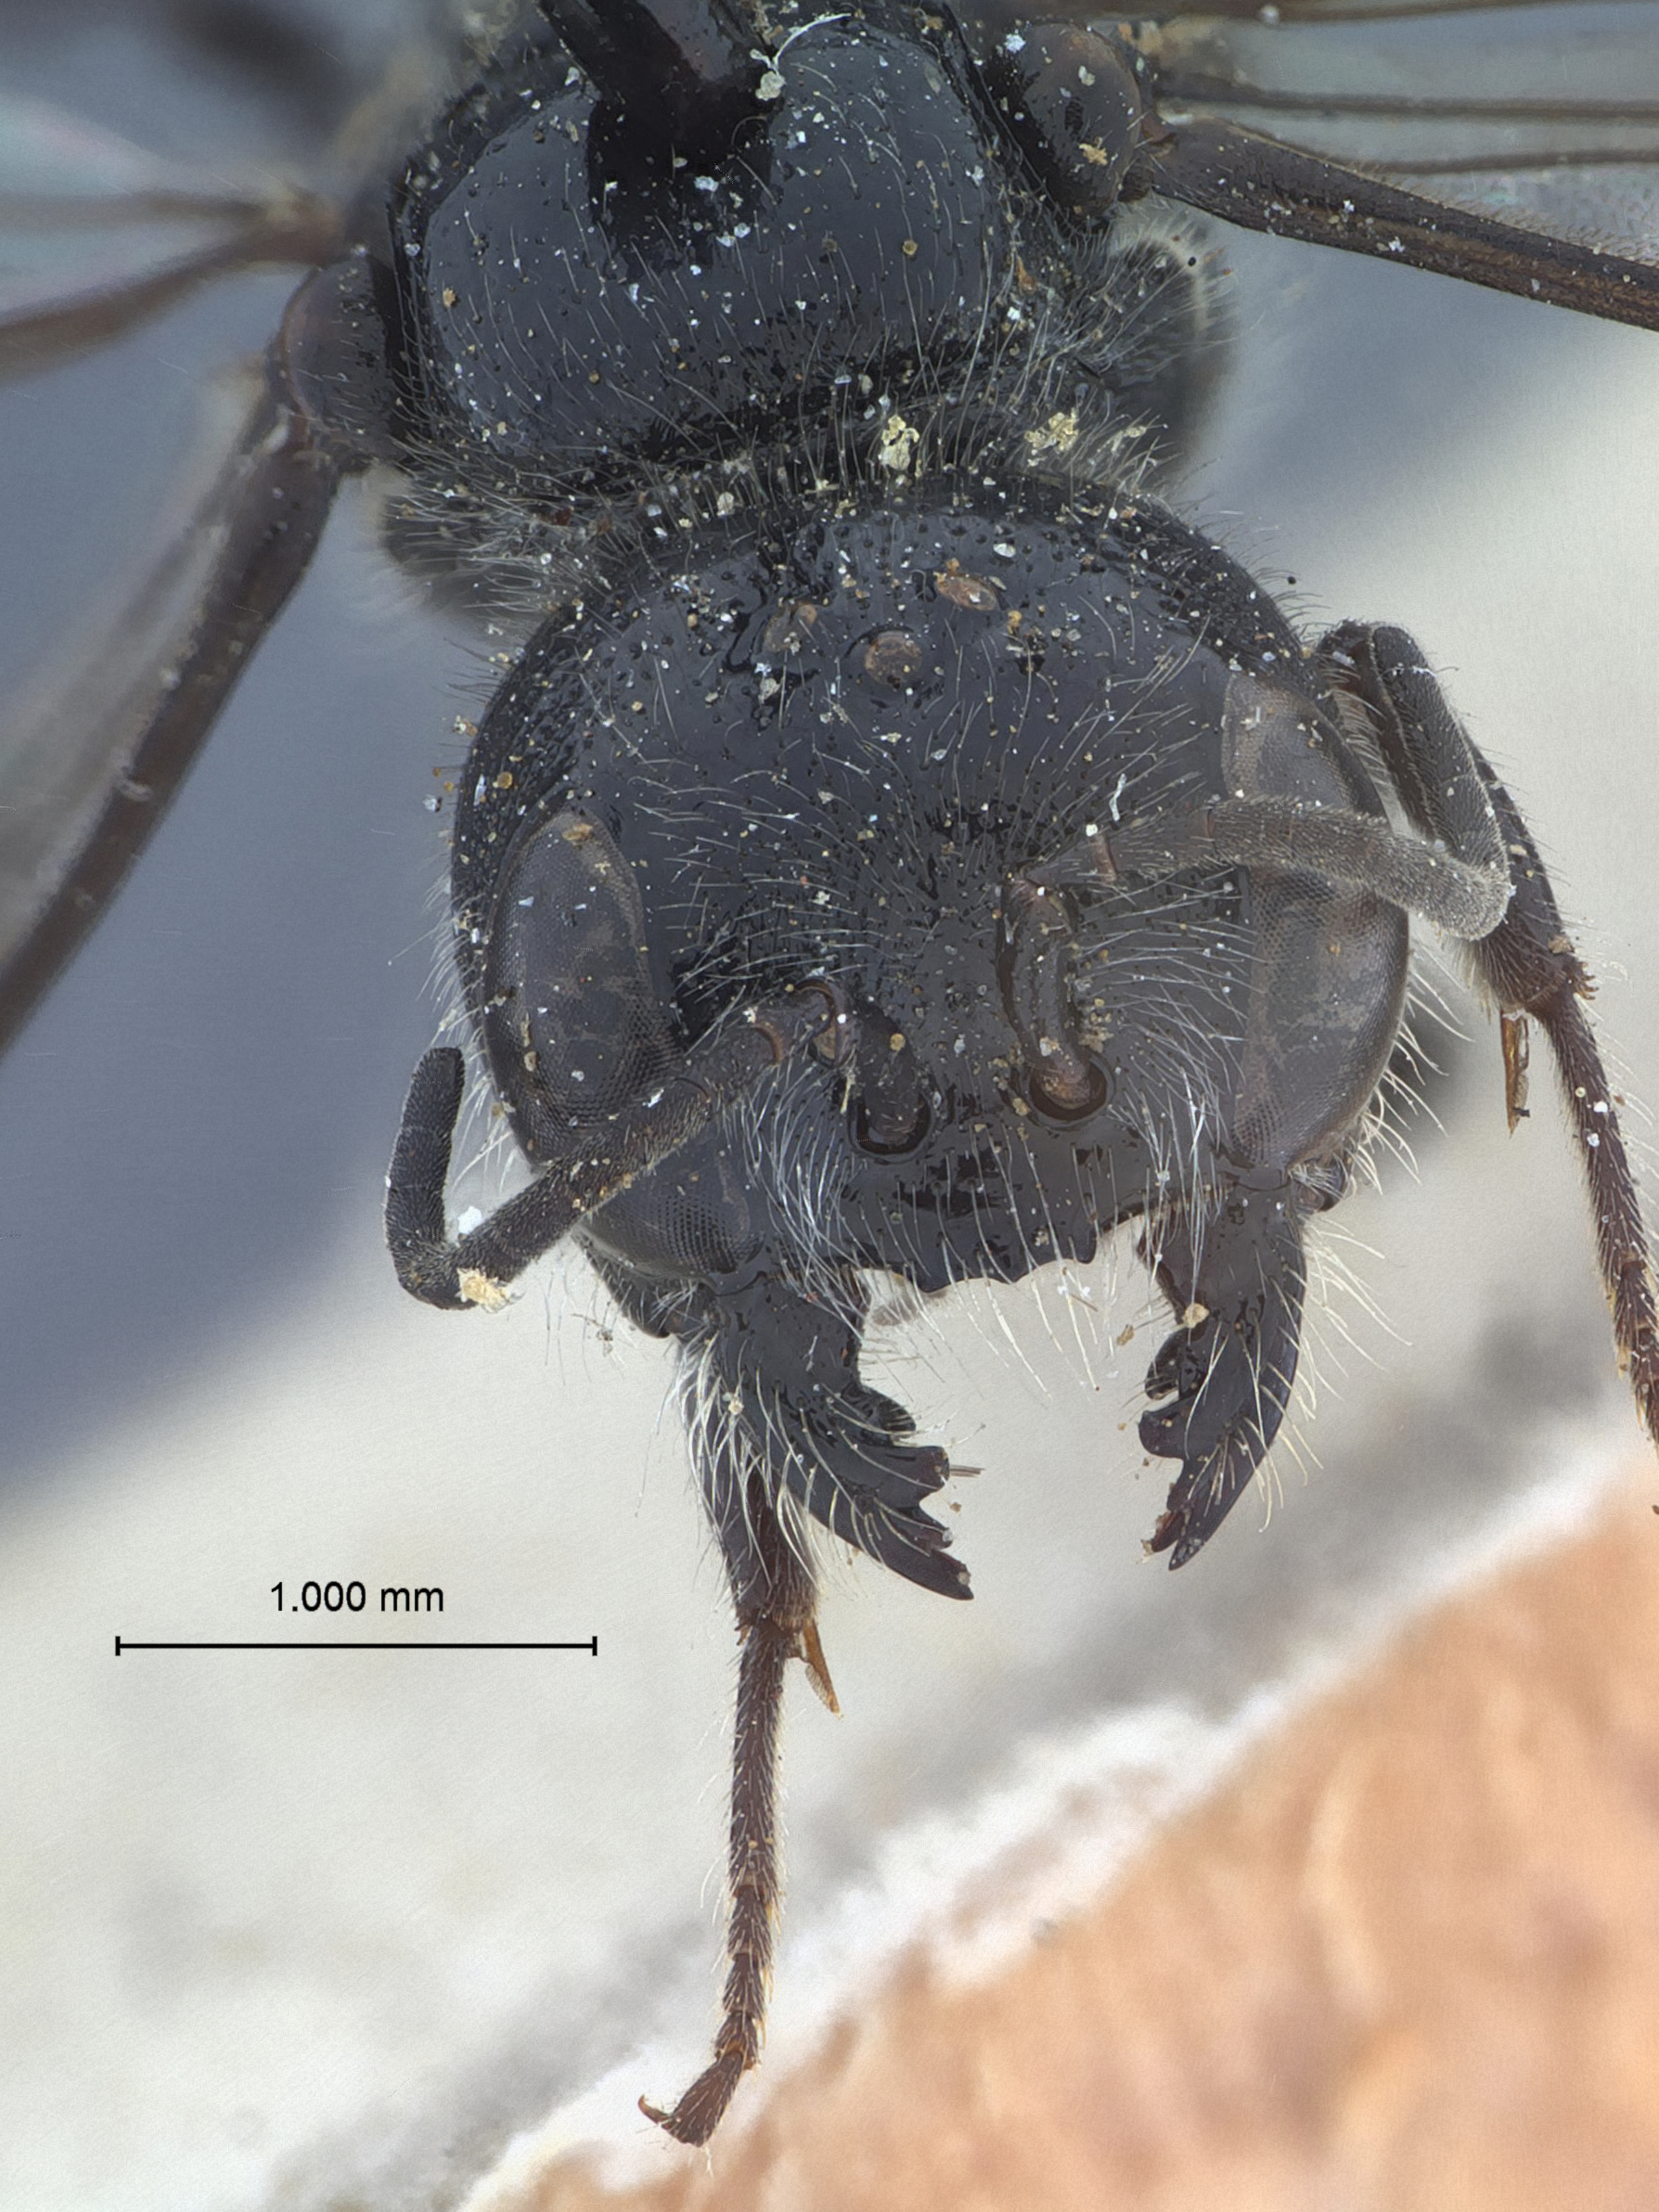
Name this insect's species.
Cemonus giffardi
